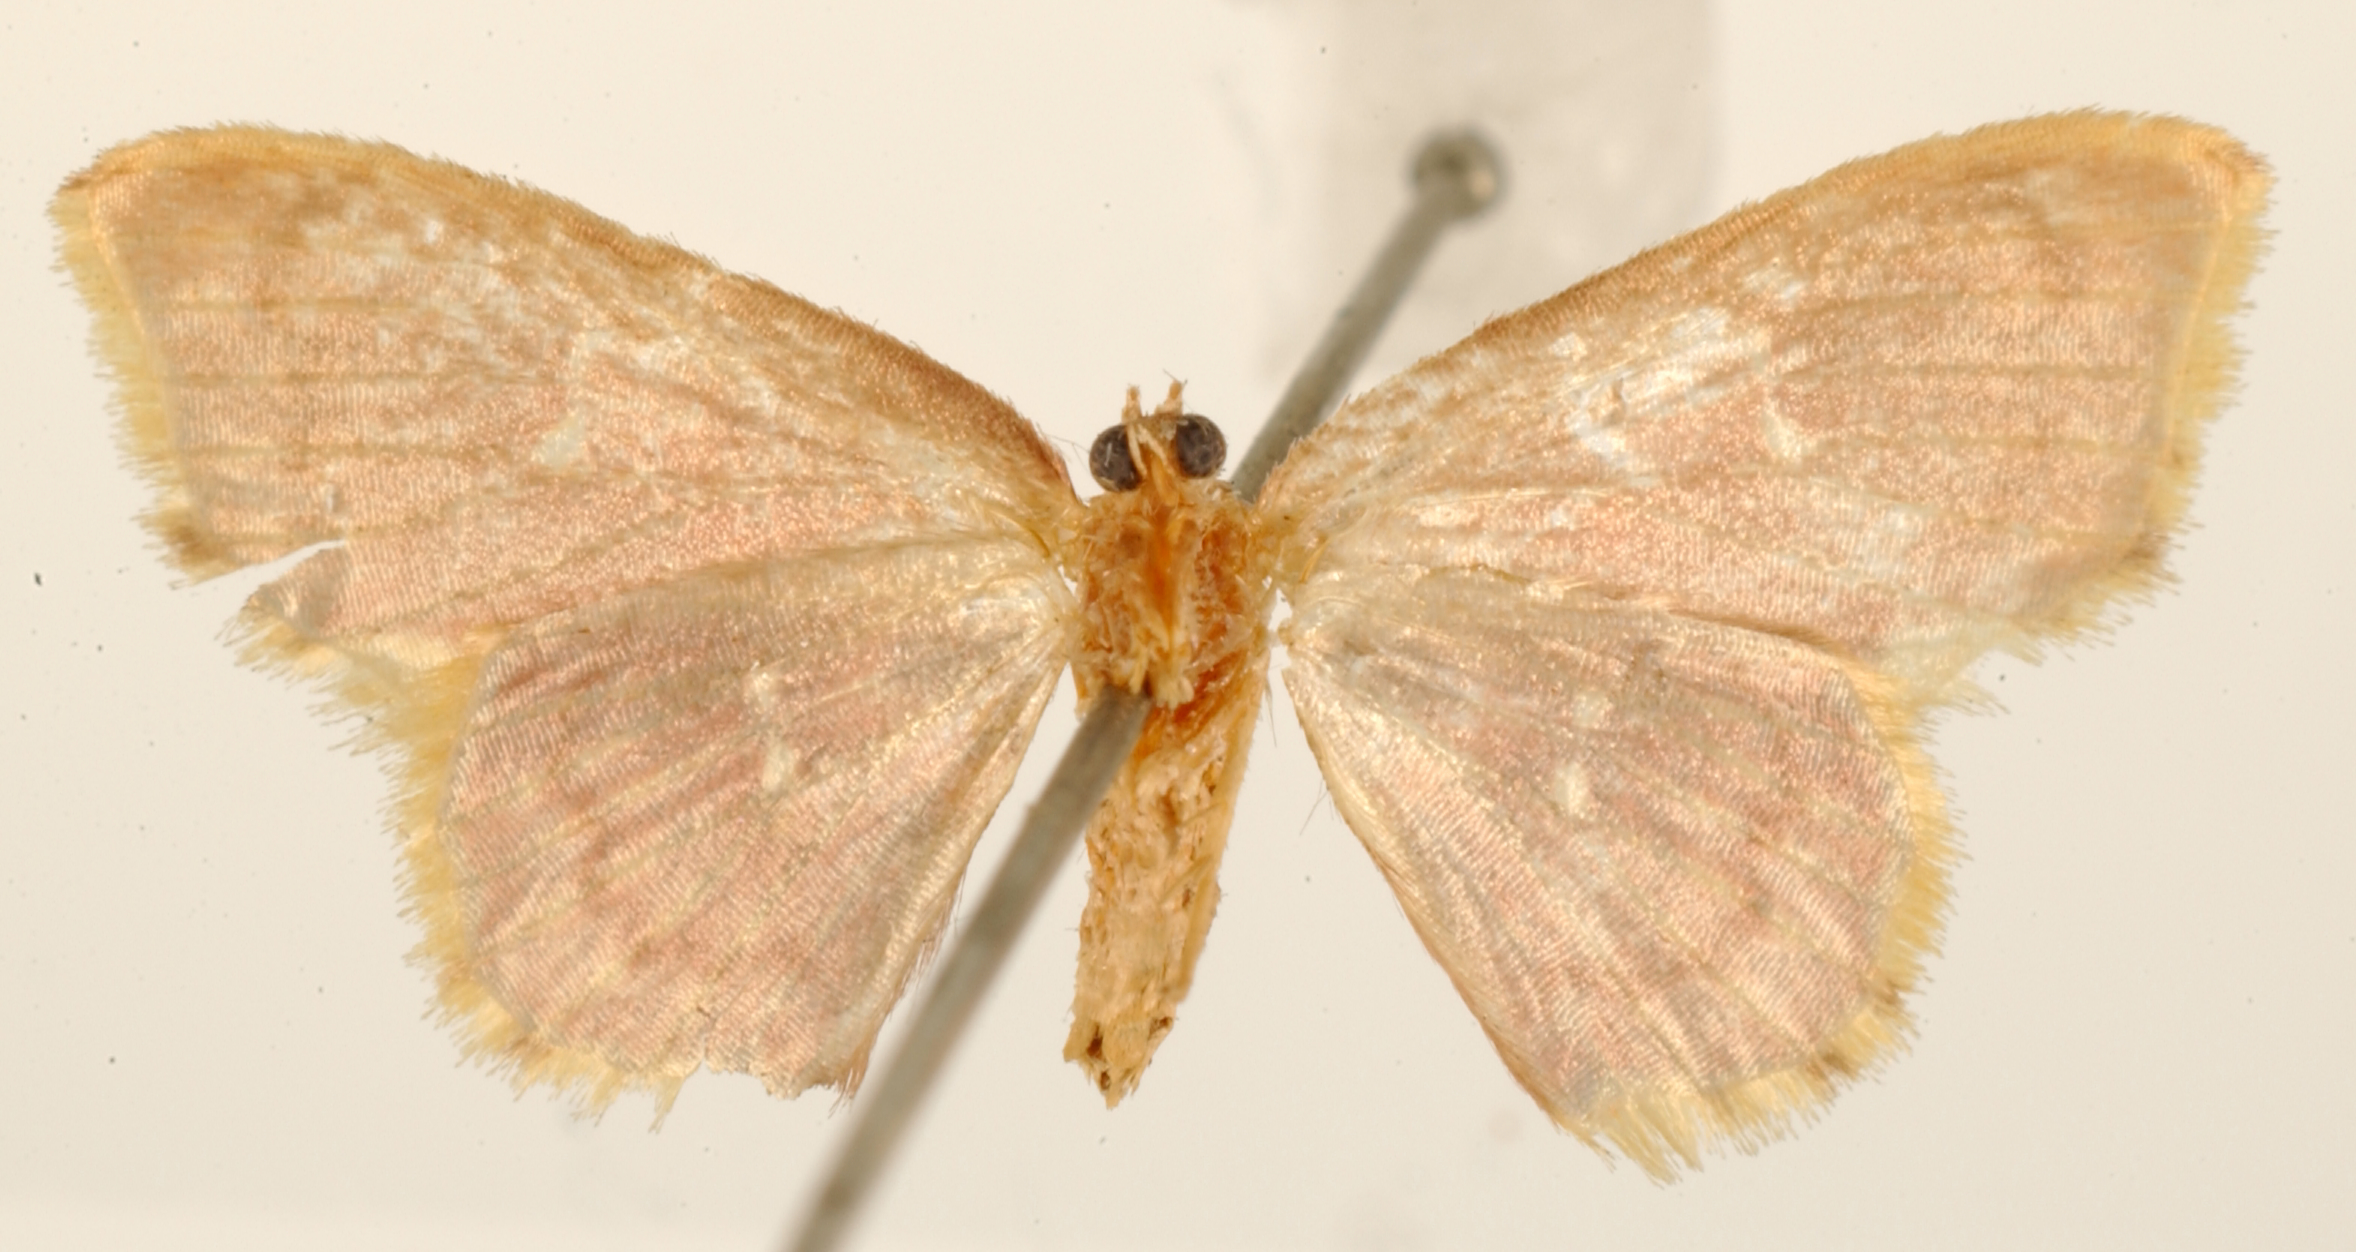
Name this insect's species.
Eois oeno (also Hyria oeno)
